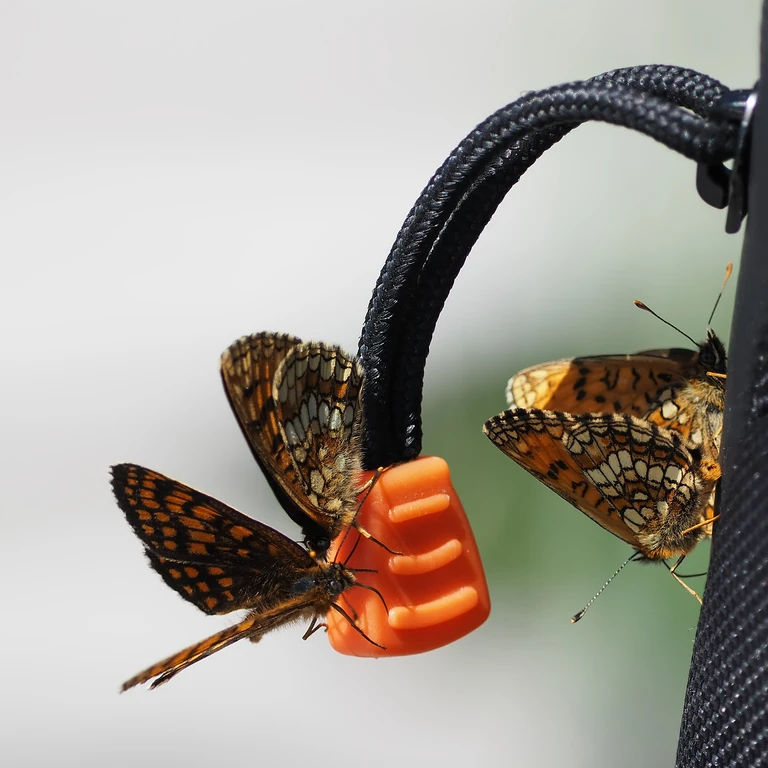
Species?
Melitaea athalia
